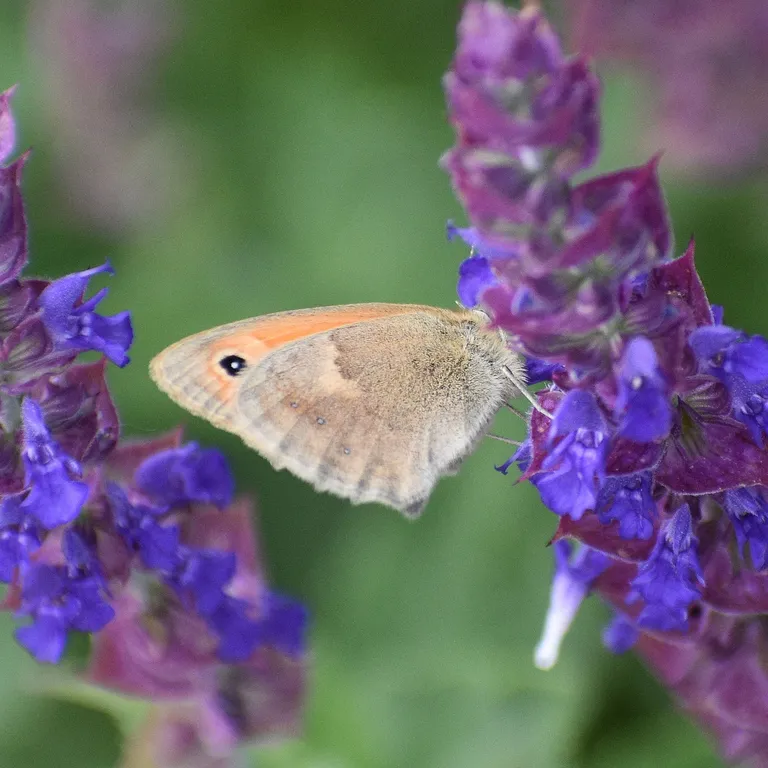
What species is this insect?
Coenonympha pamphilus
